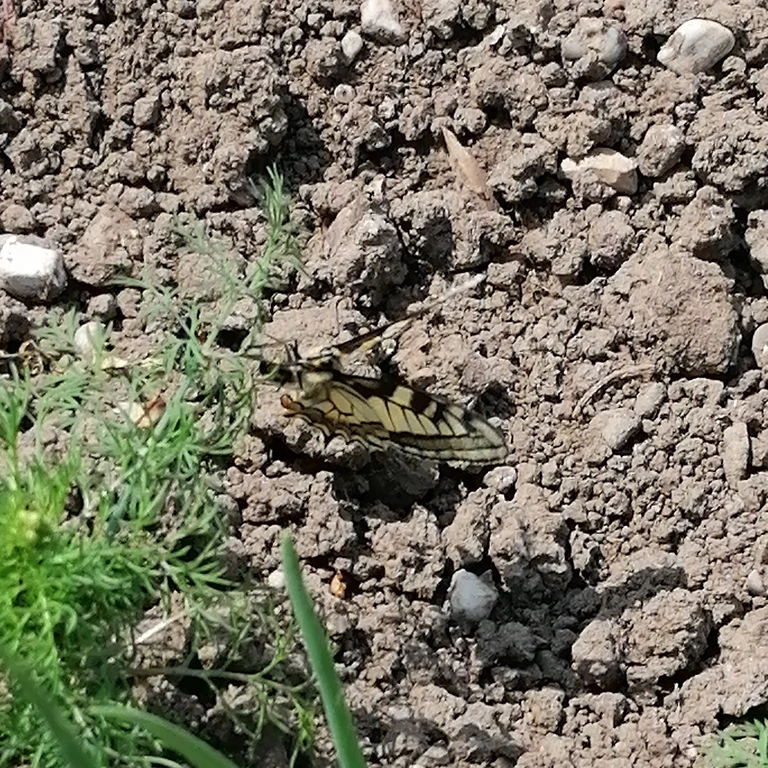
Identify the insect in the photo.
Papilio machaon
